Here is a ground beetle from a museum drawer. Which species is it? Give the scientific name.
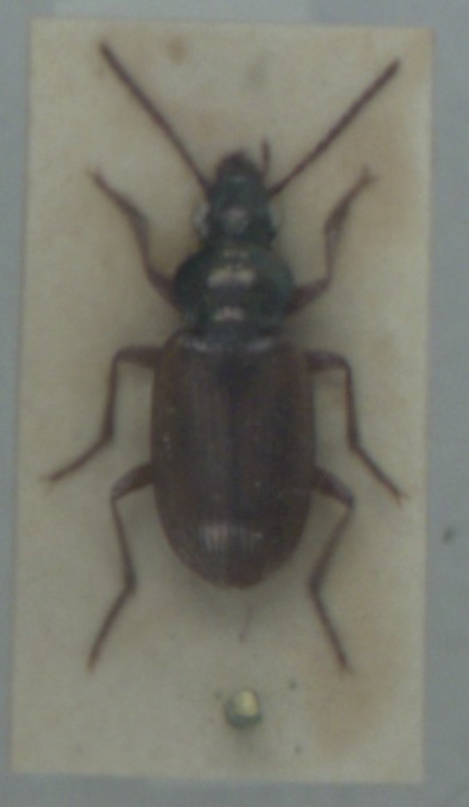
Pogonus luridipennis
